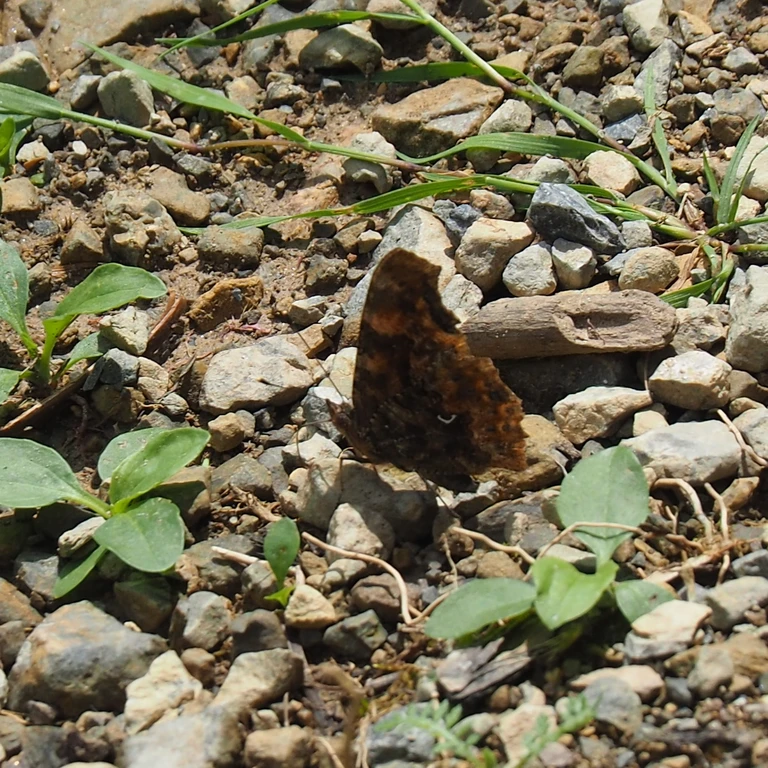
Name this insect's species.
Polygonia c-album
